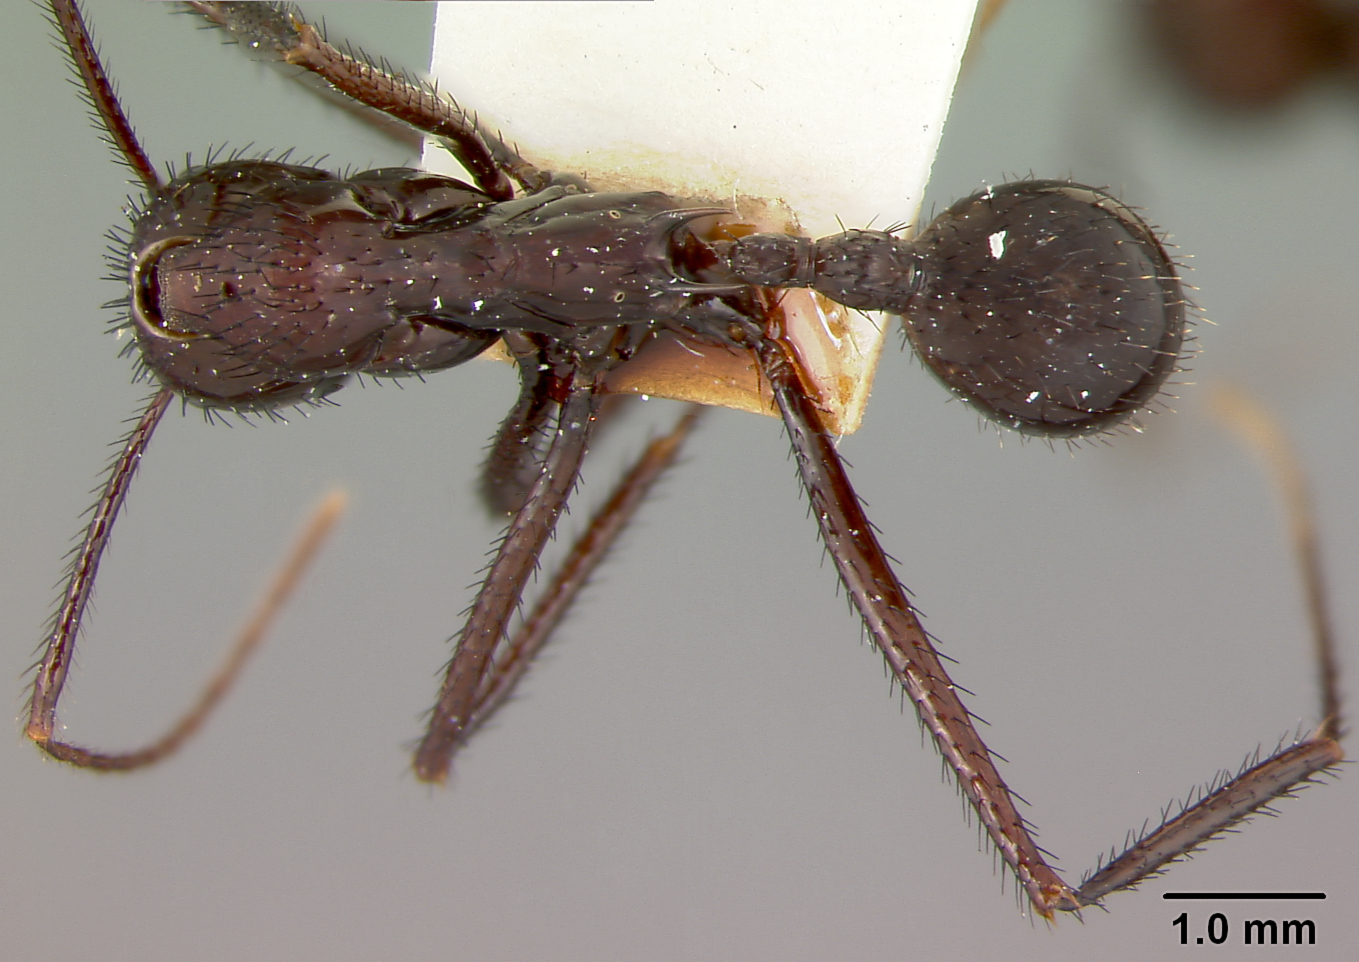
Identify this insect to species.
Aphaenogaster lustrans
